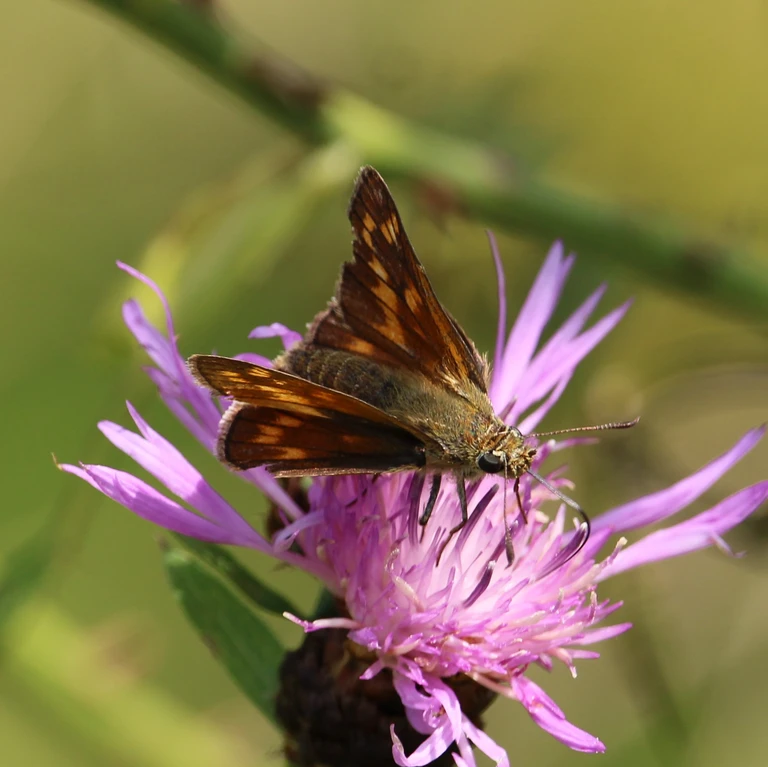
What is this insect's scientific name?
Ochlodes sylvanus (also Ochlodes venata)
